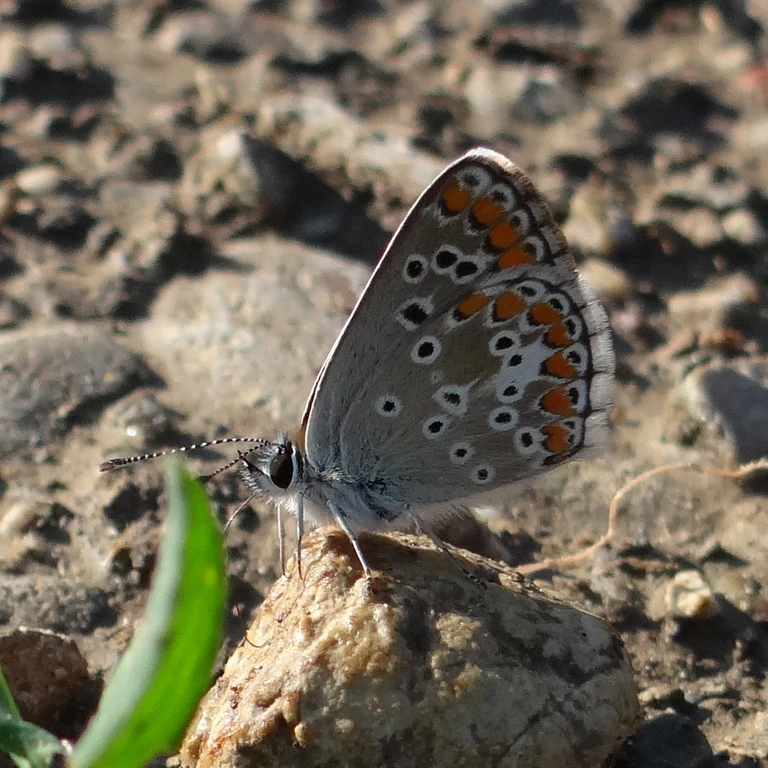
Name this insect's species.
Aricia agestis/artaxerxes
